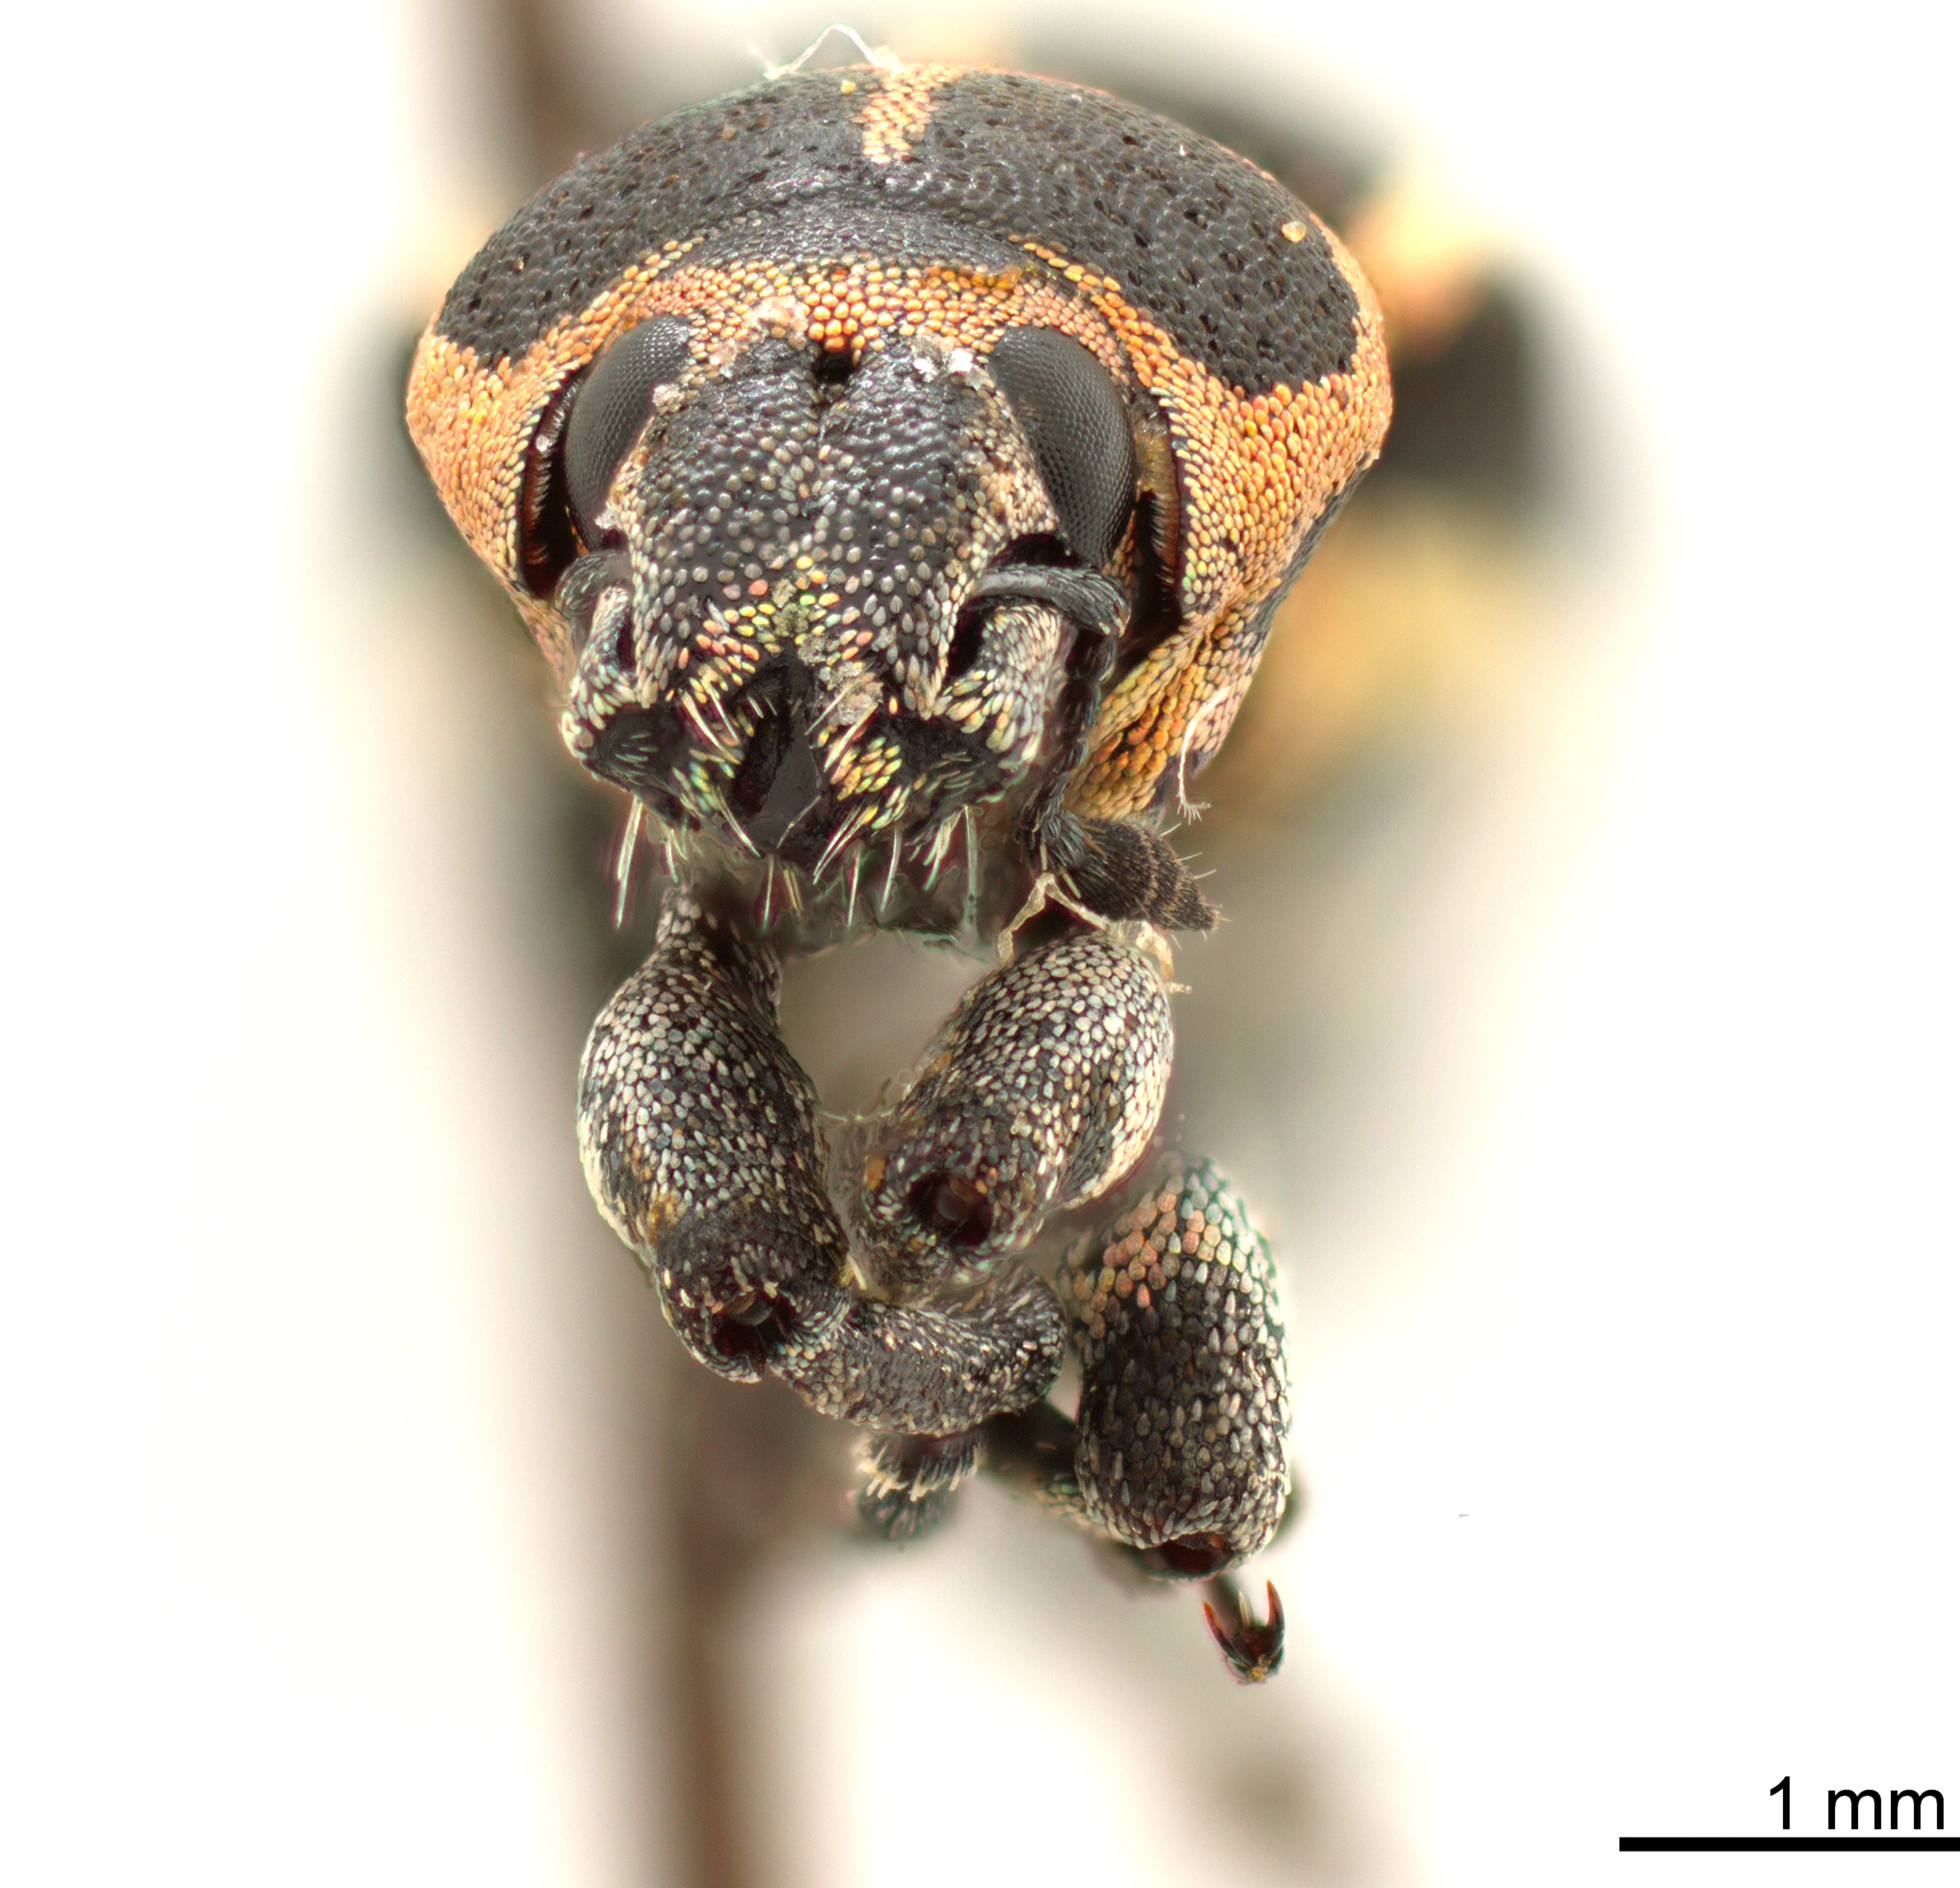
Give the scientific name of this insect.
Eudiagogus maryae
